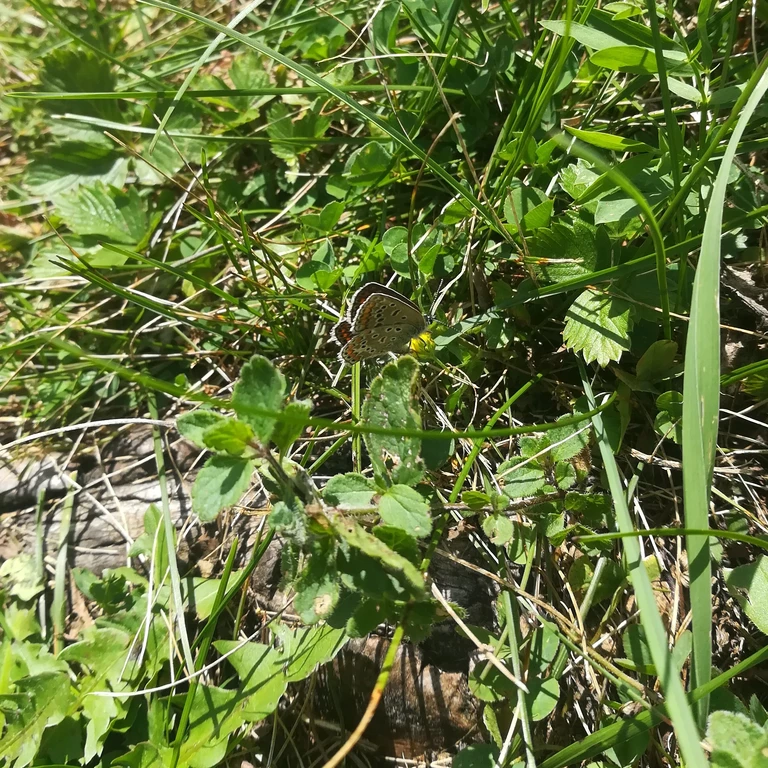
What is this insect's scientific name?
Polyommatus icarus
